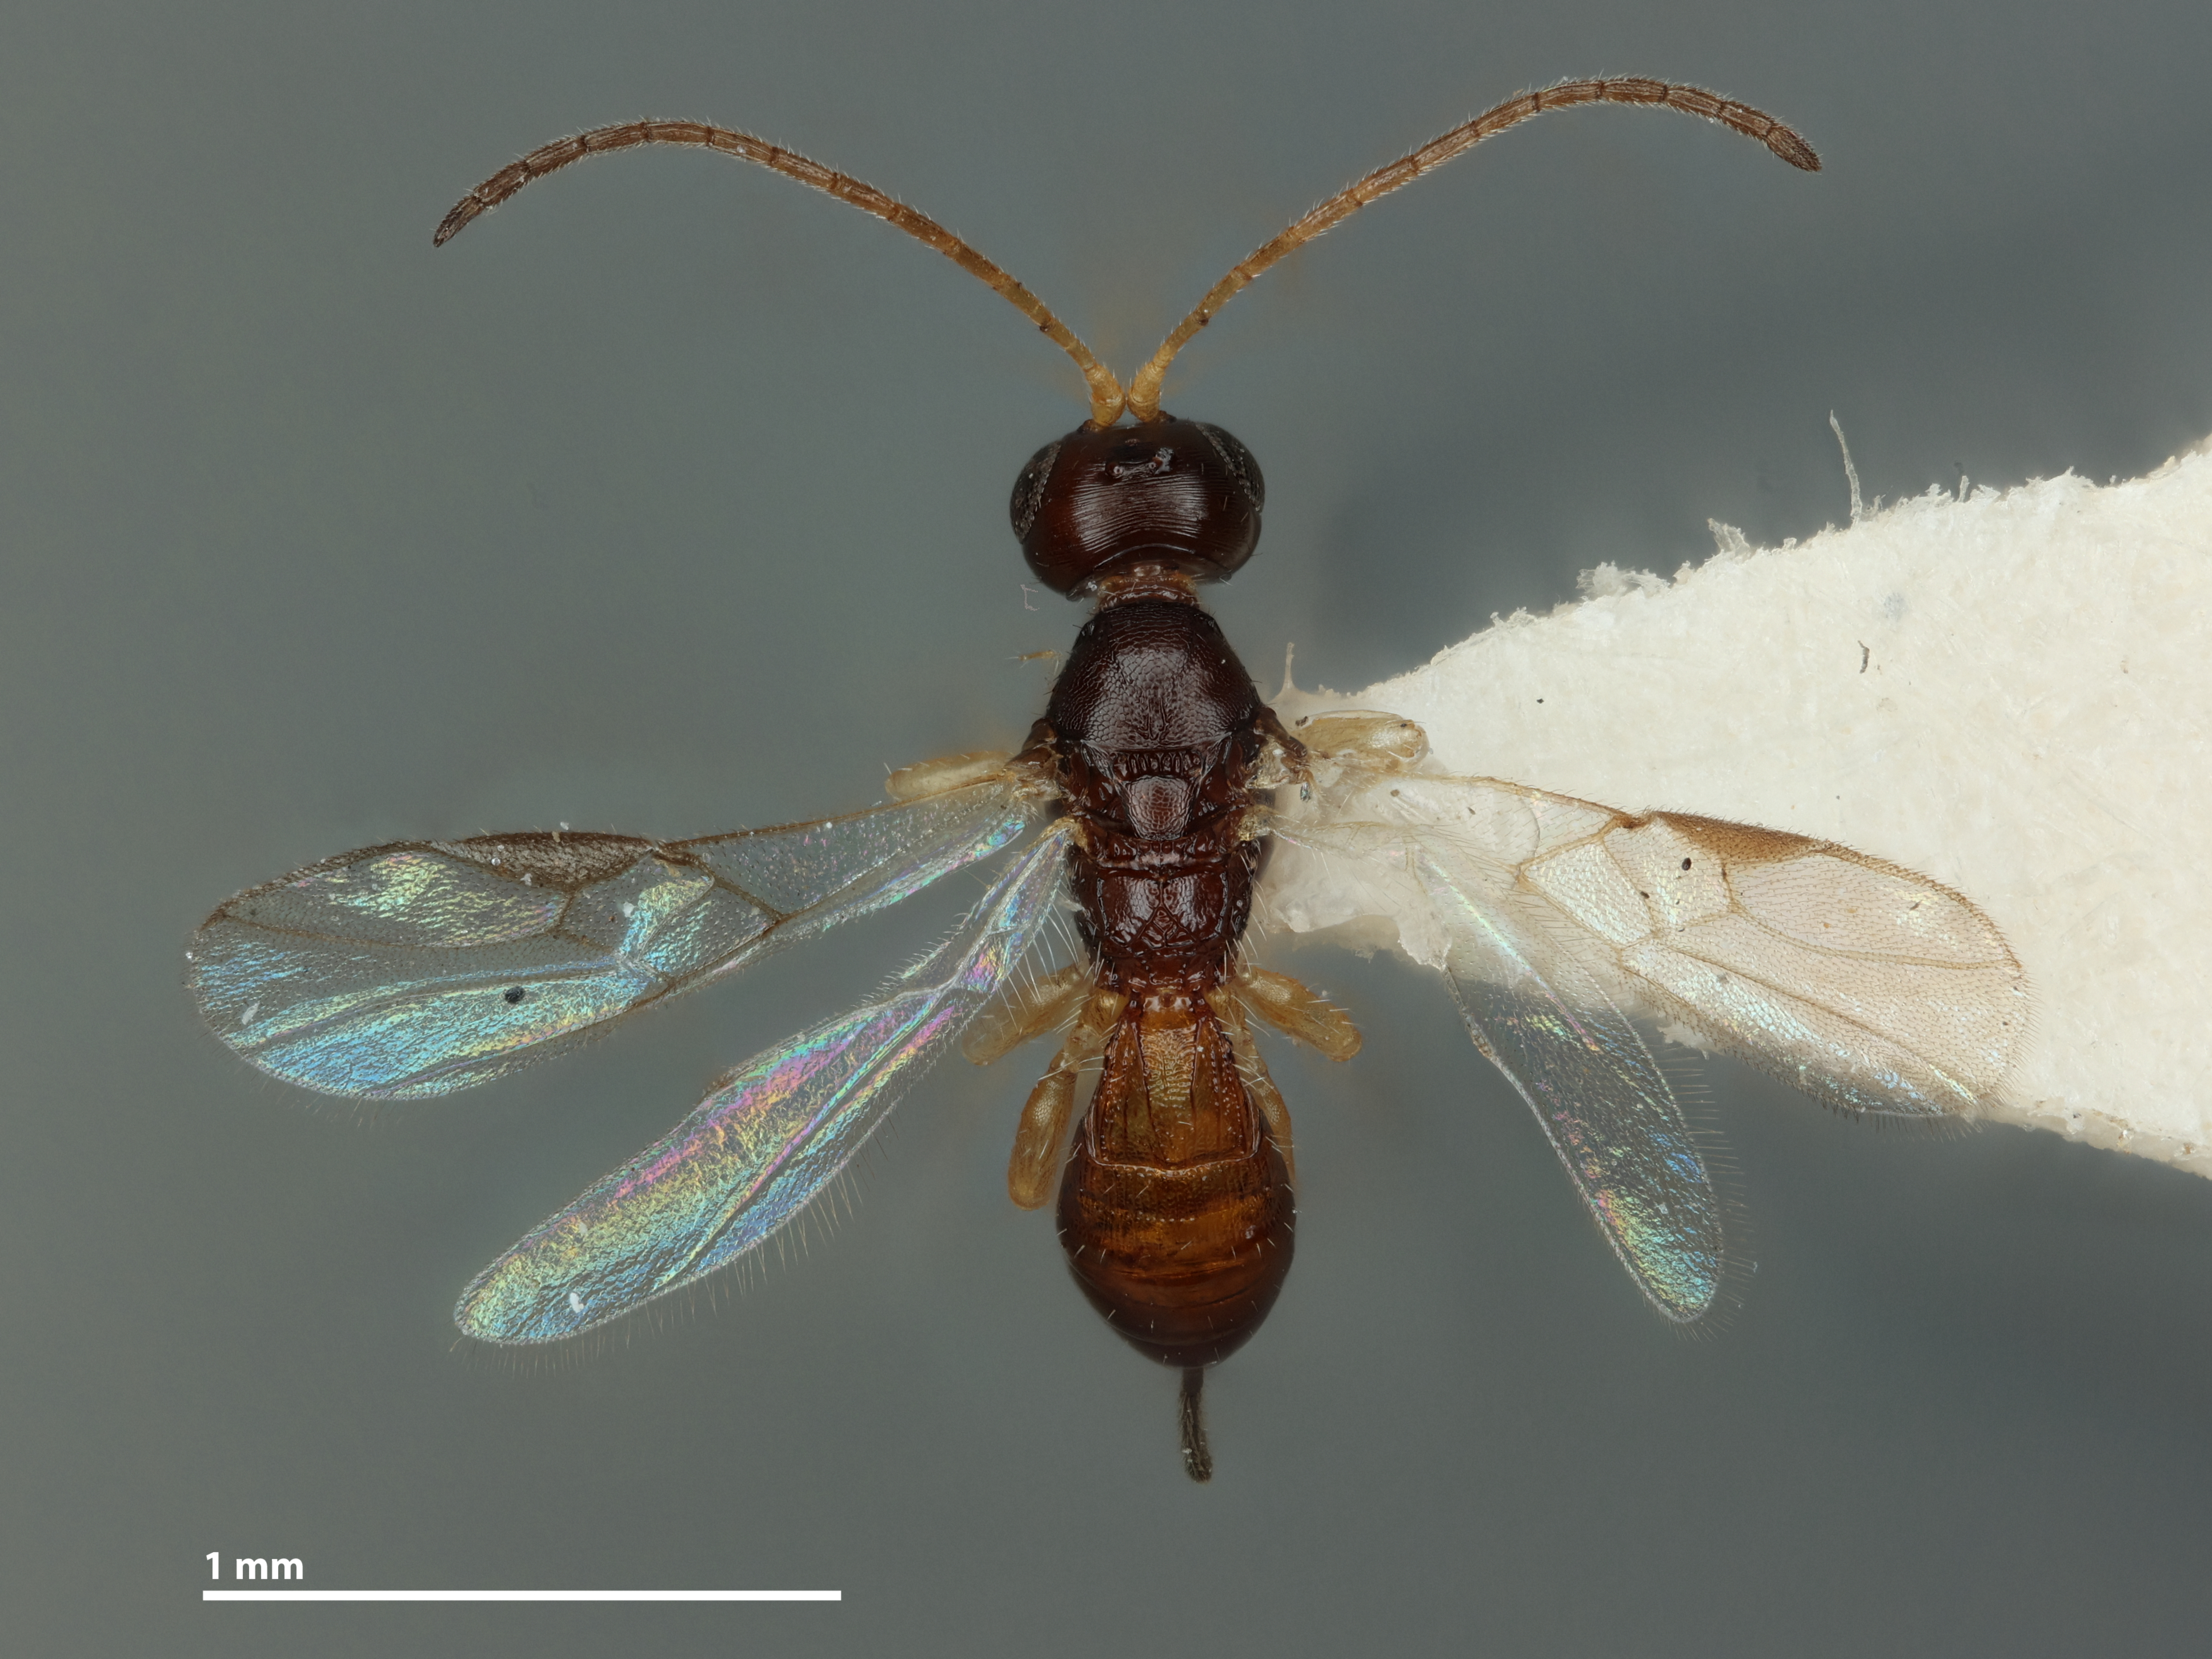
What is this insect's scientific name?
Coiba jeffersoni
